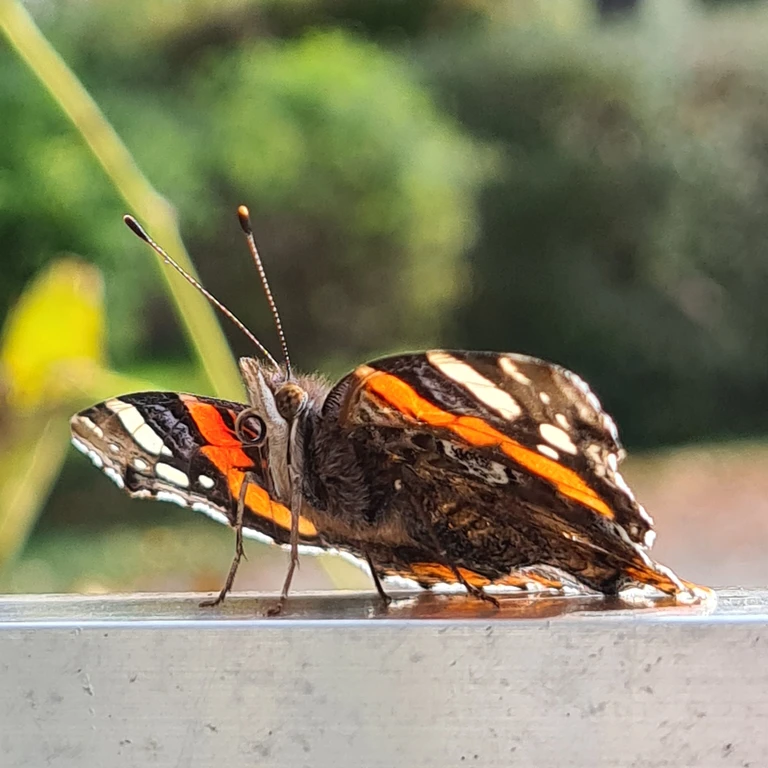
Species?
Vanessa atalanta
